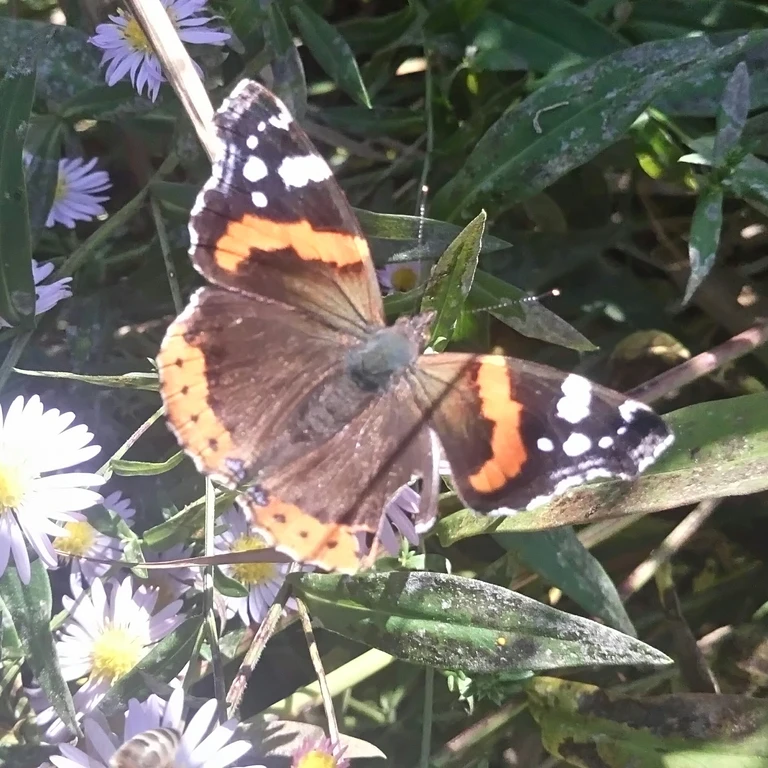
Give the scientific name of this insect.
Vanessa atalanta
